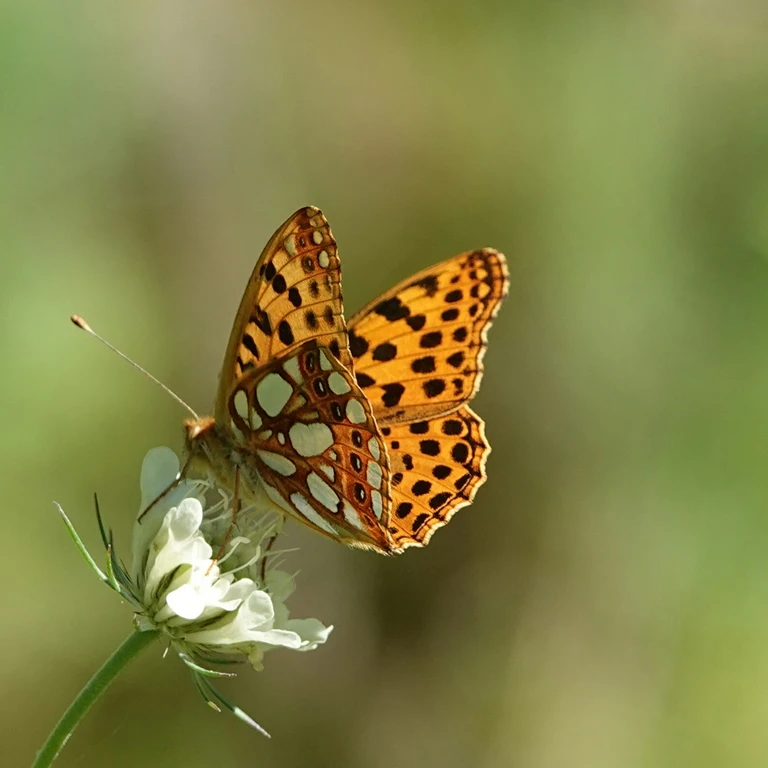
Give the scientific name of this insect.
Issoria lathonia
